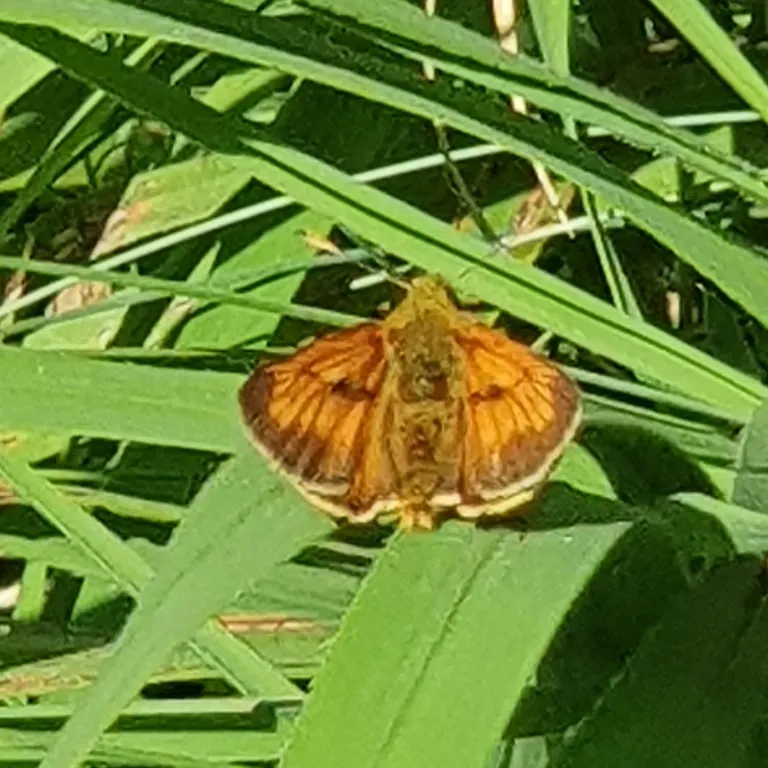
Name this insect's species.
Ochlodes sylvanus (also Ochlodes venata)
